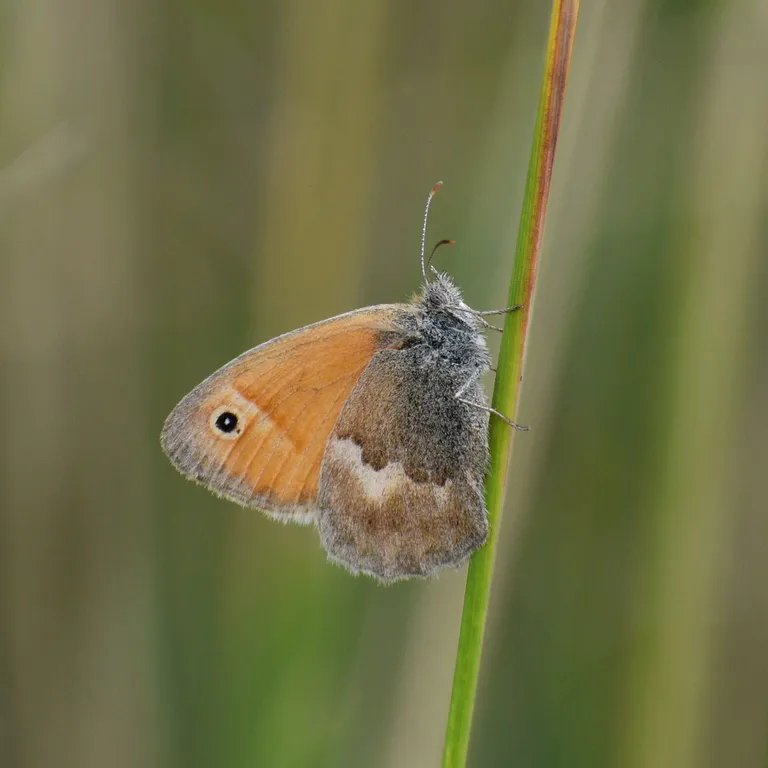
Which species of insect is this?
Coenonympha pamphilus
